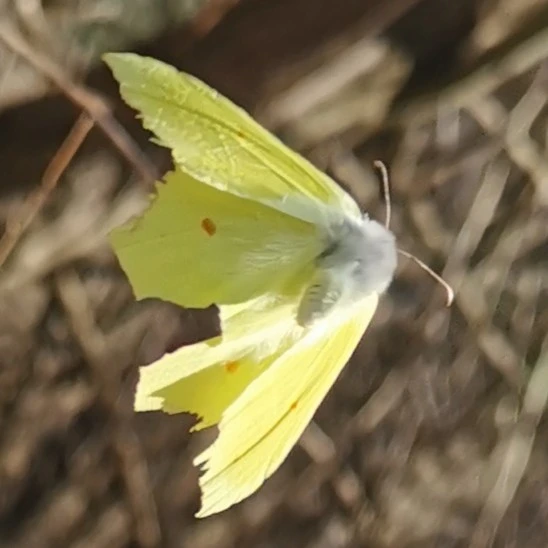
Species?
Gonepteryx rhamni
